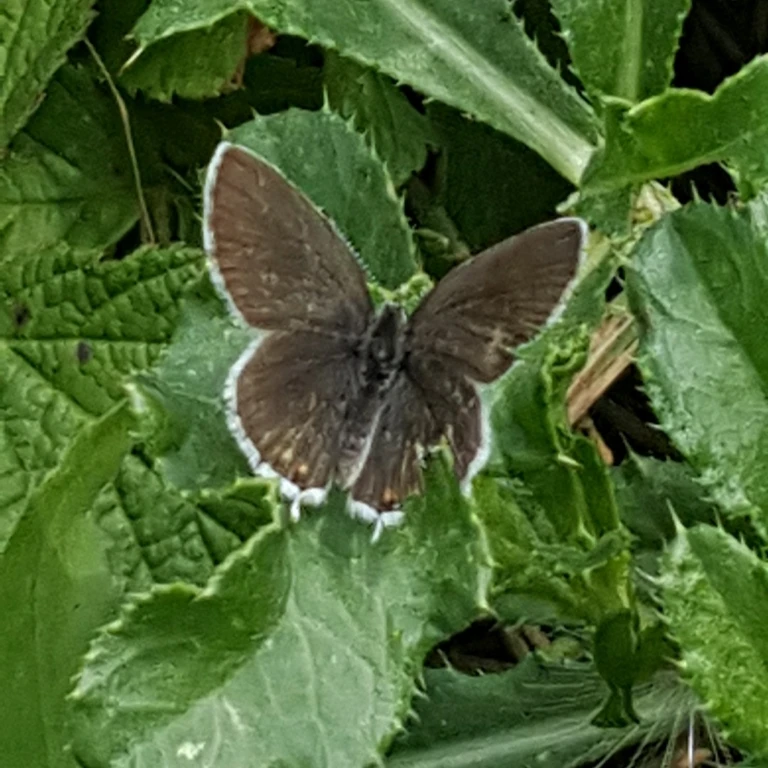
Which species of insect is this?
Cupido argiades (also Elkalyce argiades)
